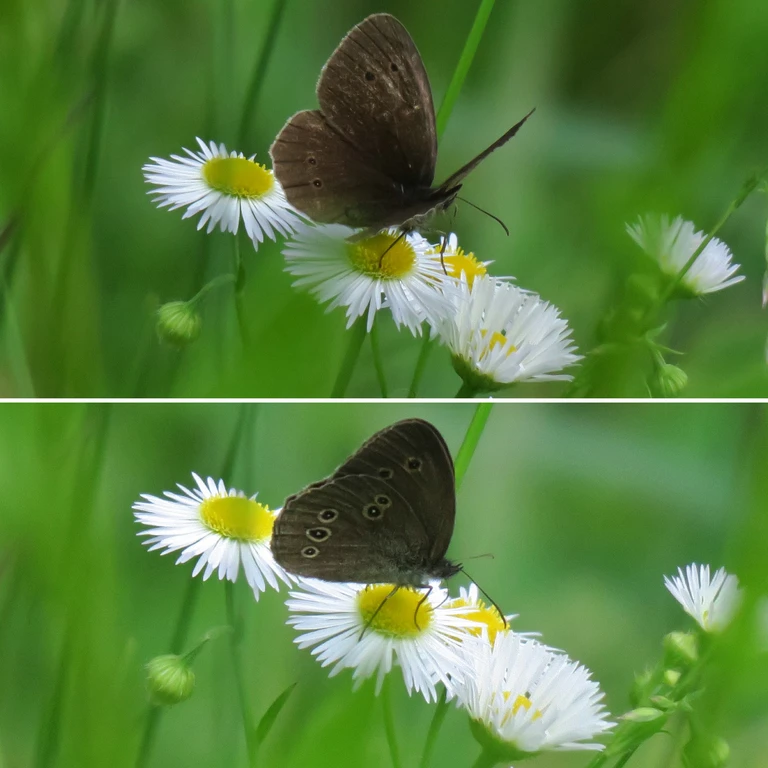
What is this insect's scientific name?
Aphantopus hyperantus
